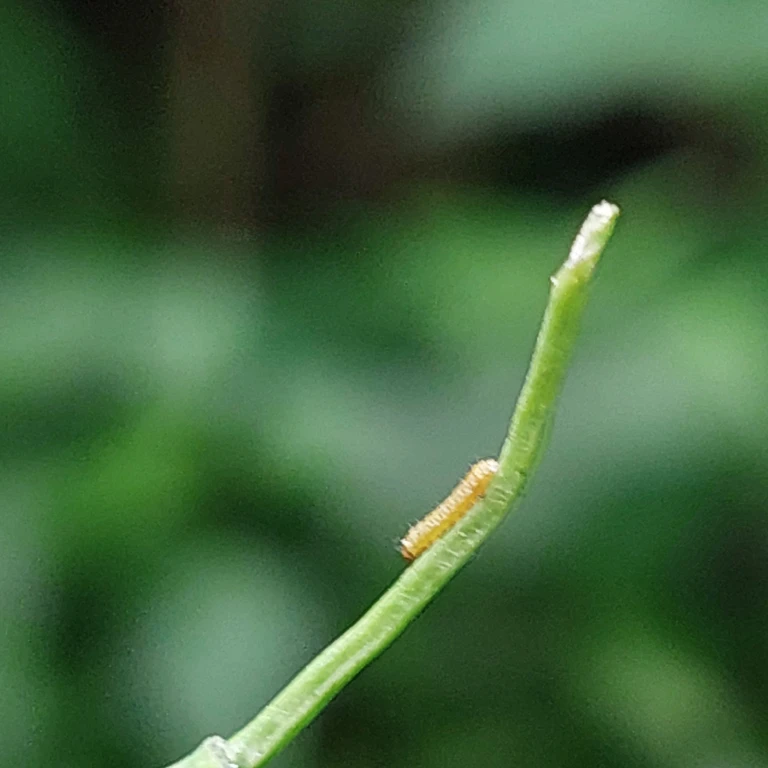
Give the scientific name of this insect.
Anthocharis cardamines
